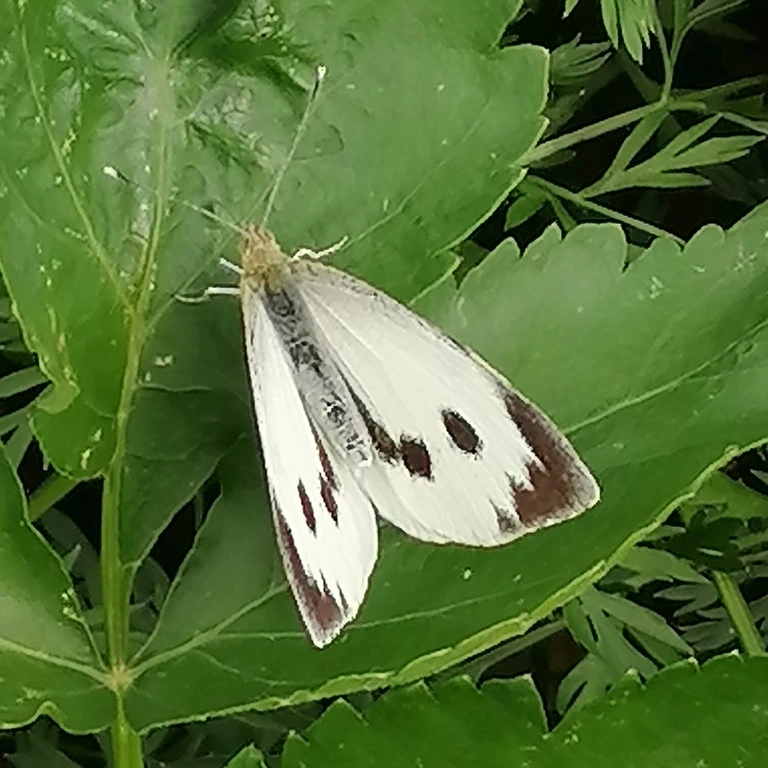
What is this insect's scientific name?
Pieris brassicae
